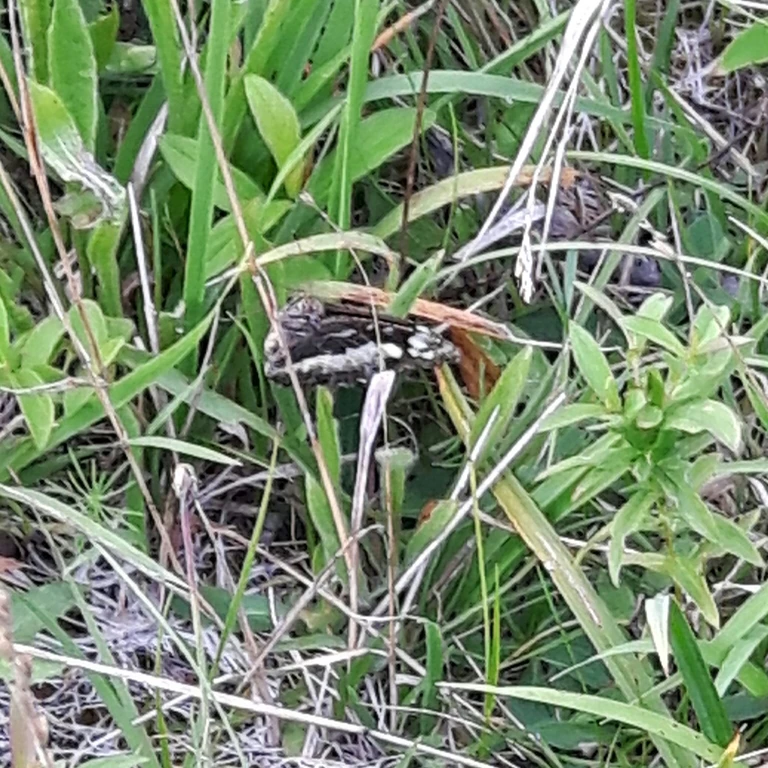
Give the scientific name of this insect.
Brintesia circe
